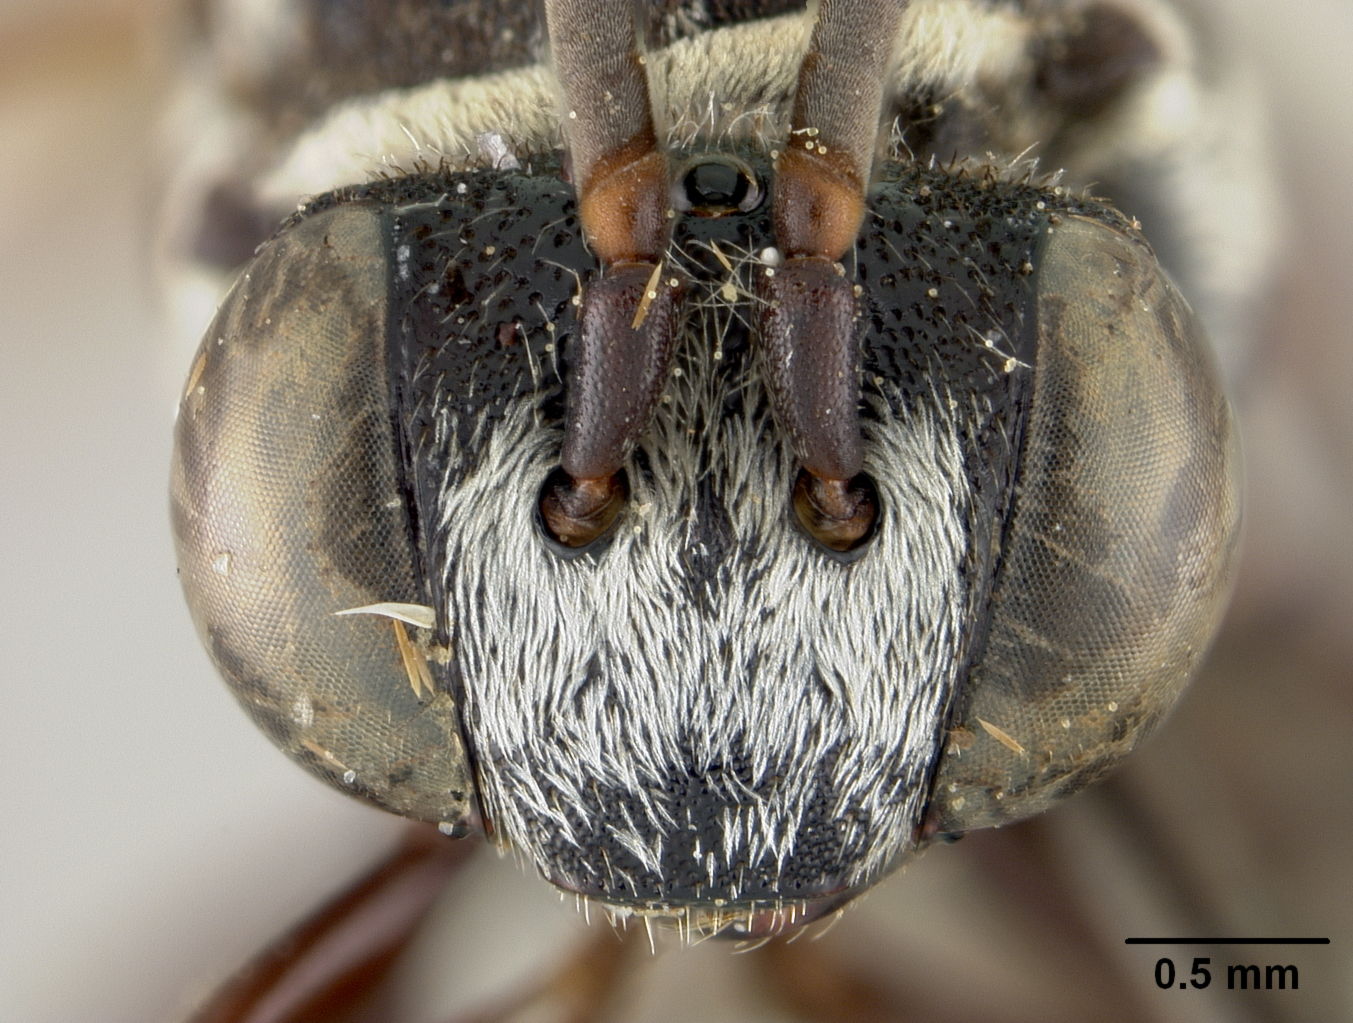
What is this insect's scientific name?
Epeolus albopictus
